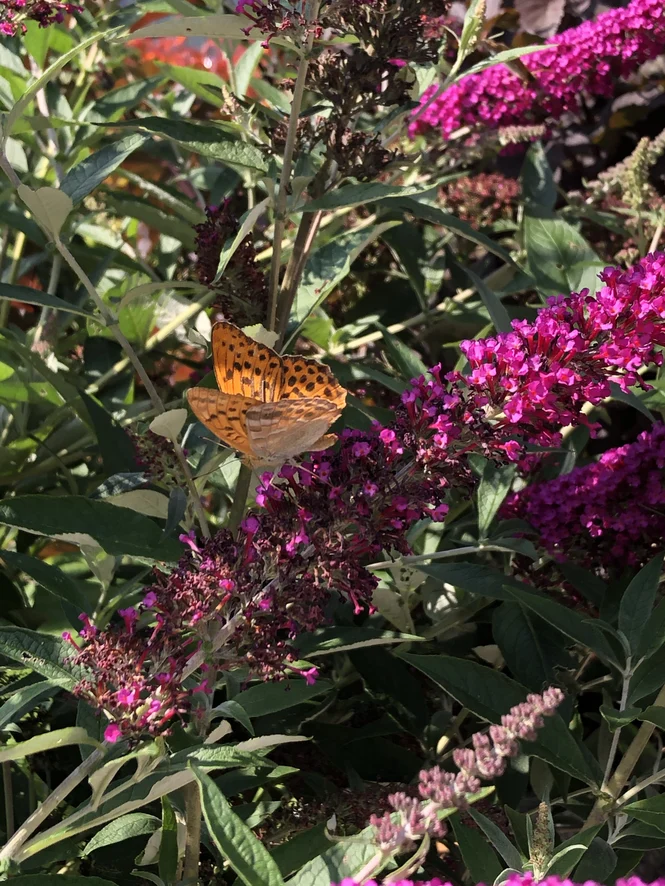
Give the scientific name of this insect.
Argynnis paphia
